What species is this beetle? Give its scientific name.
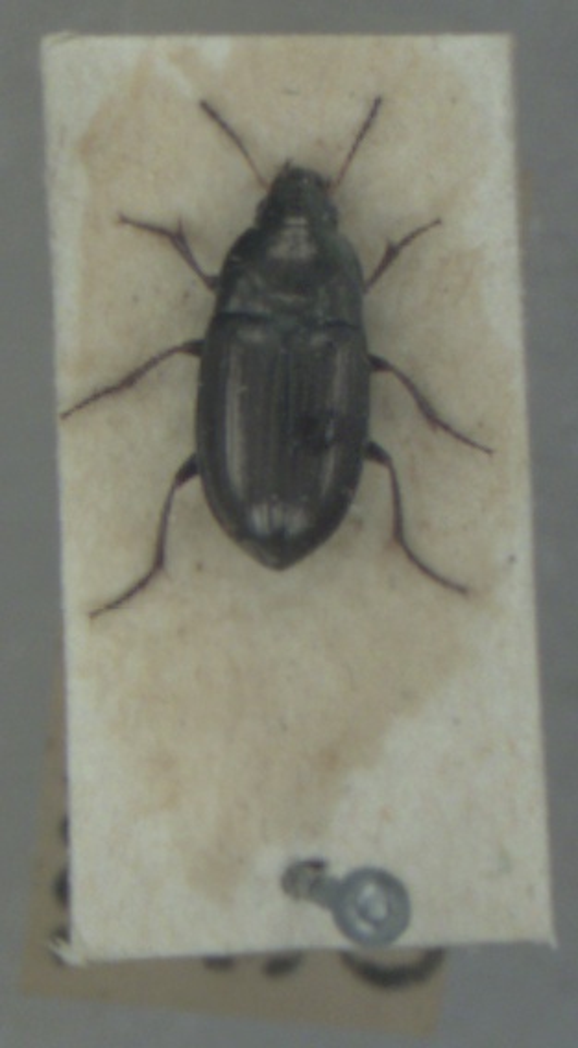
Amara aenea
